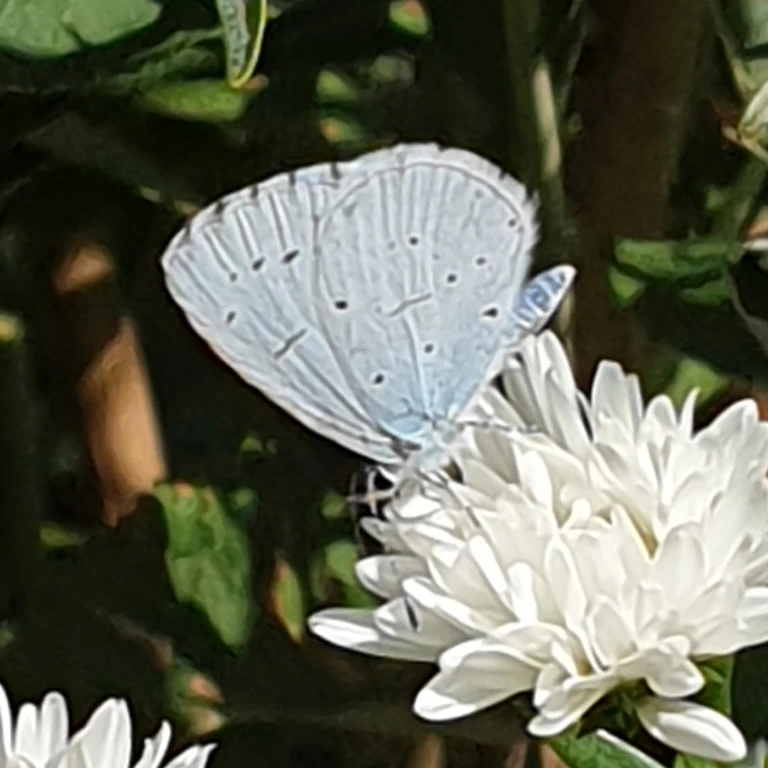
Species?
Celastrina argiolus
